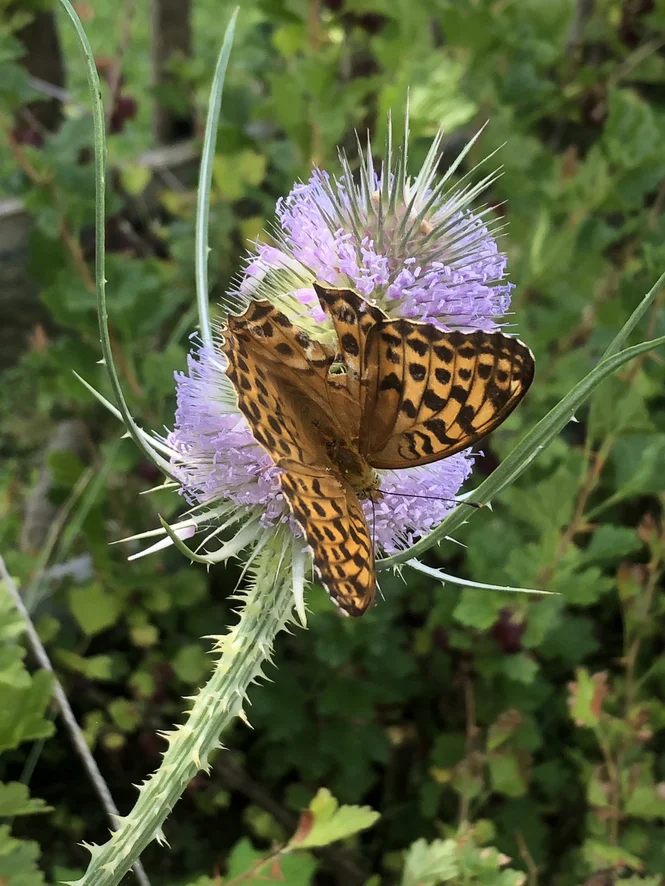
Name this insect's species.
Argynnis paphia
